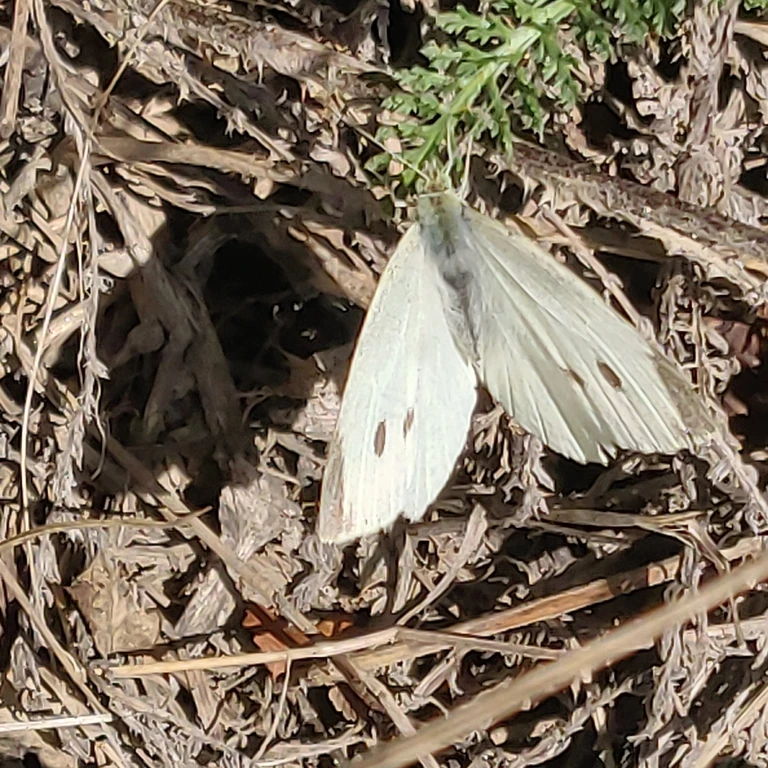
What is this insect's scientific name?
Pieris rapae
